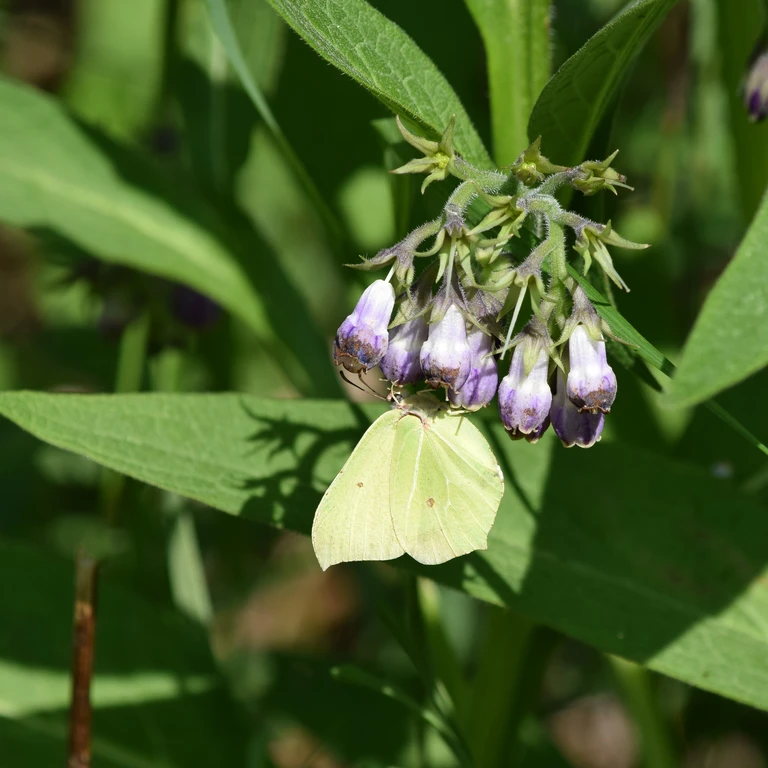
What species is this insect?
Gonepteryx rhamni
